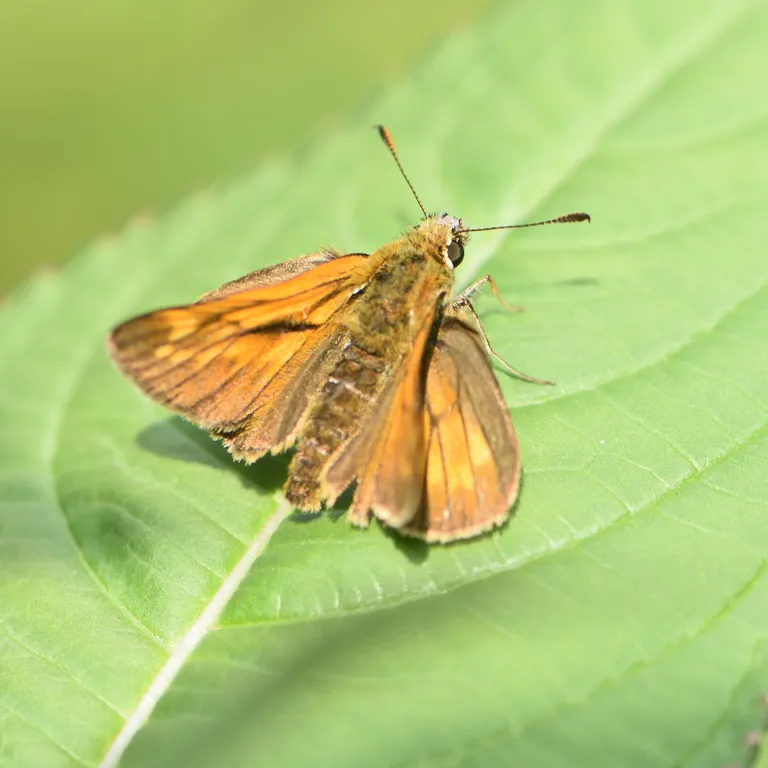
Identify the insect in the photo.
Ochlodes sylvanus (also Ochlodes venata)
